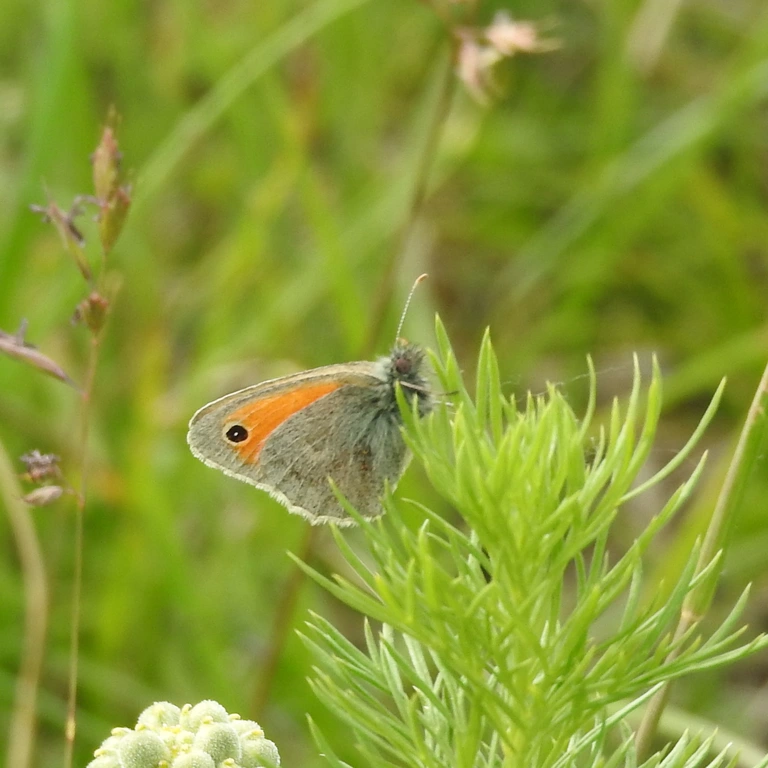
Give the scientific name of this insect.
Coenonympha pamphilus
